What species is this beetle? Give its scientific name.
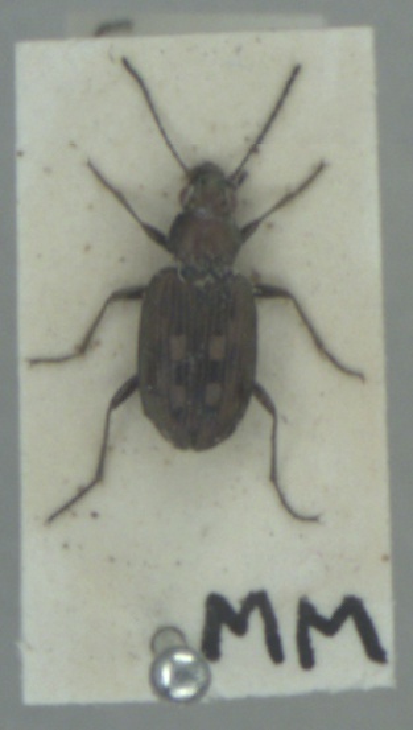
Bembidion litorale
